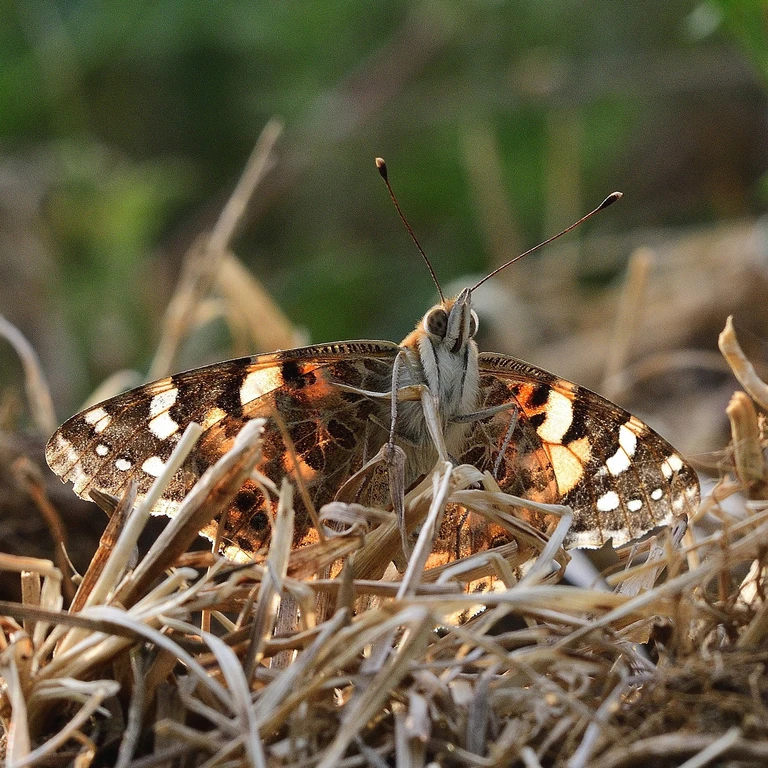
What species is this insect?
Vanessa cardui
